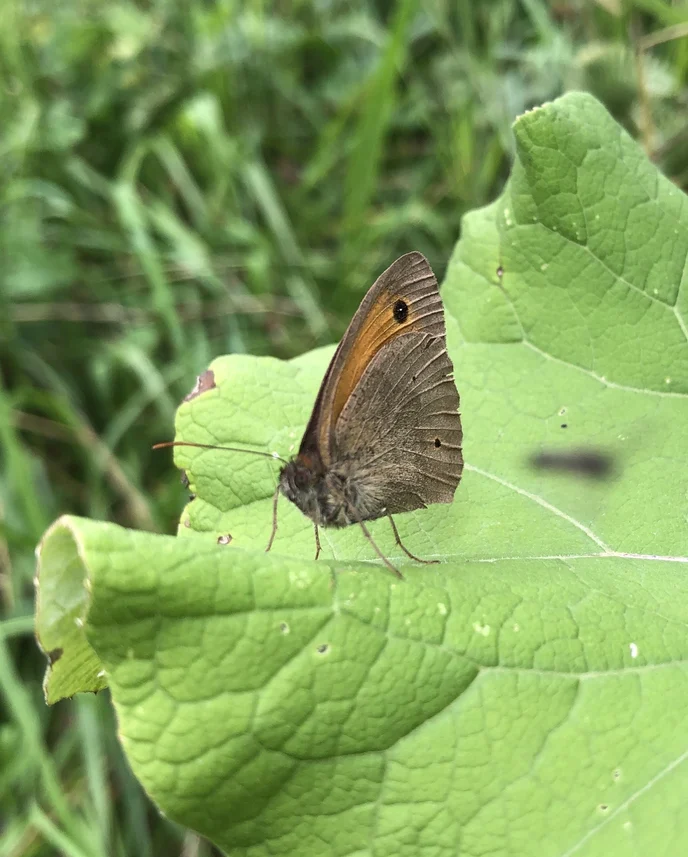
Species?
Maniola jurtina
